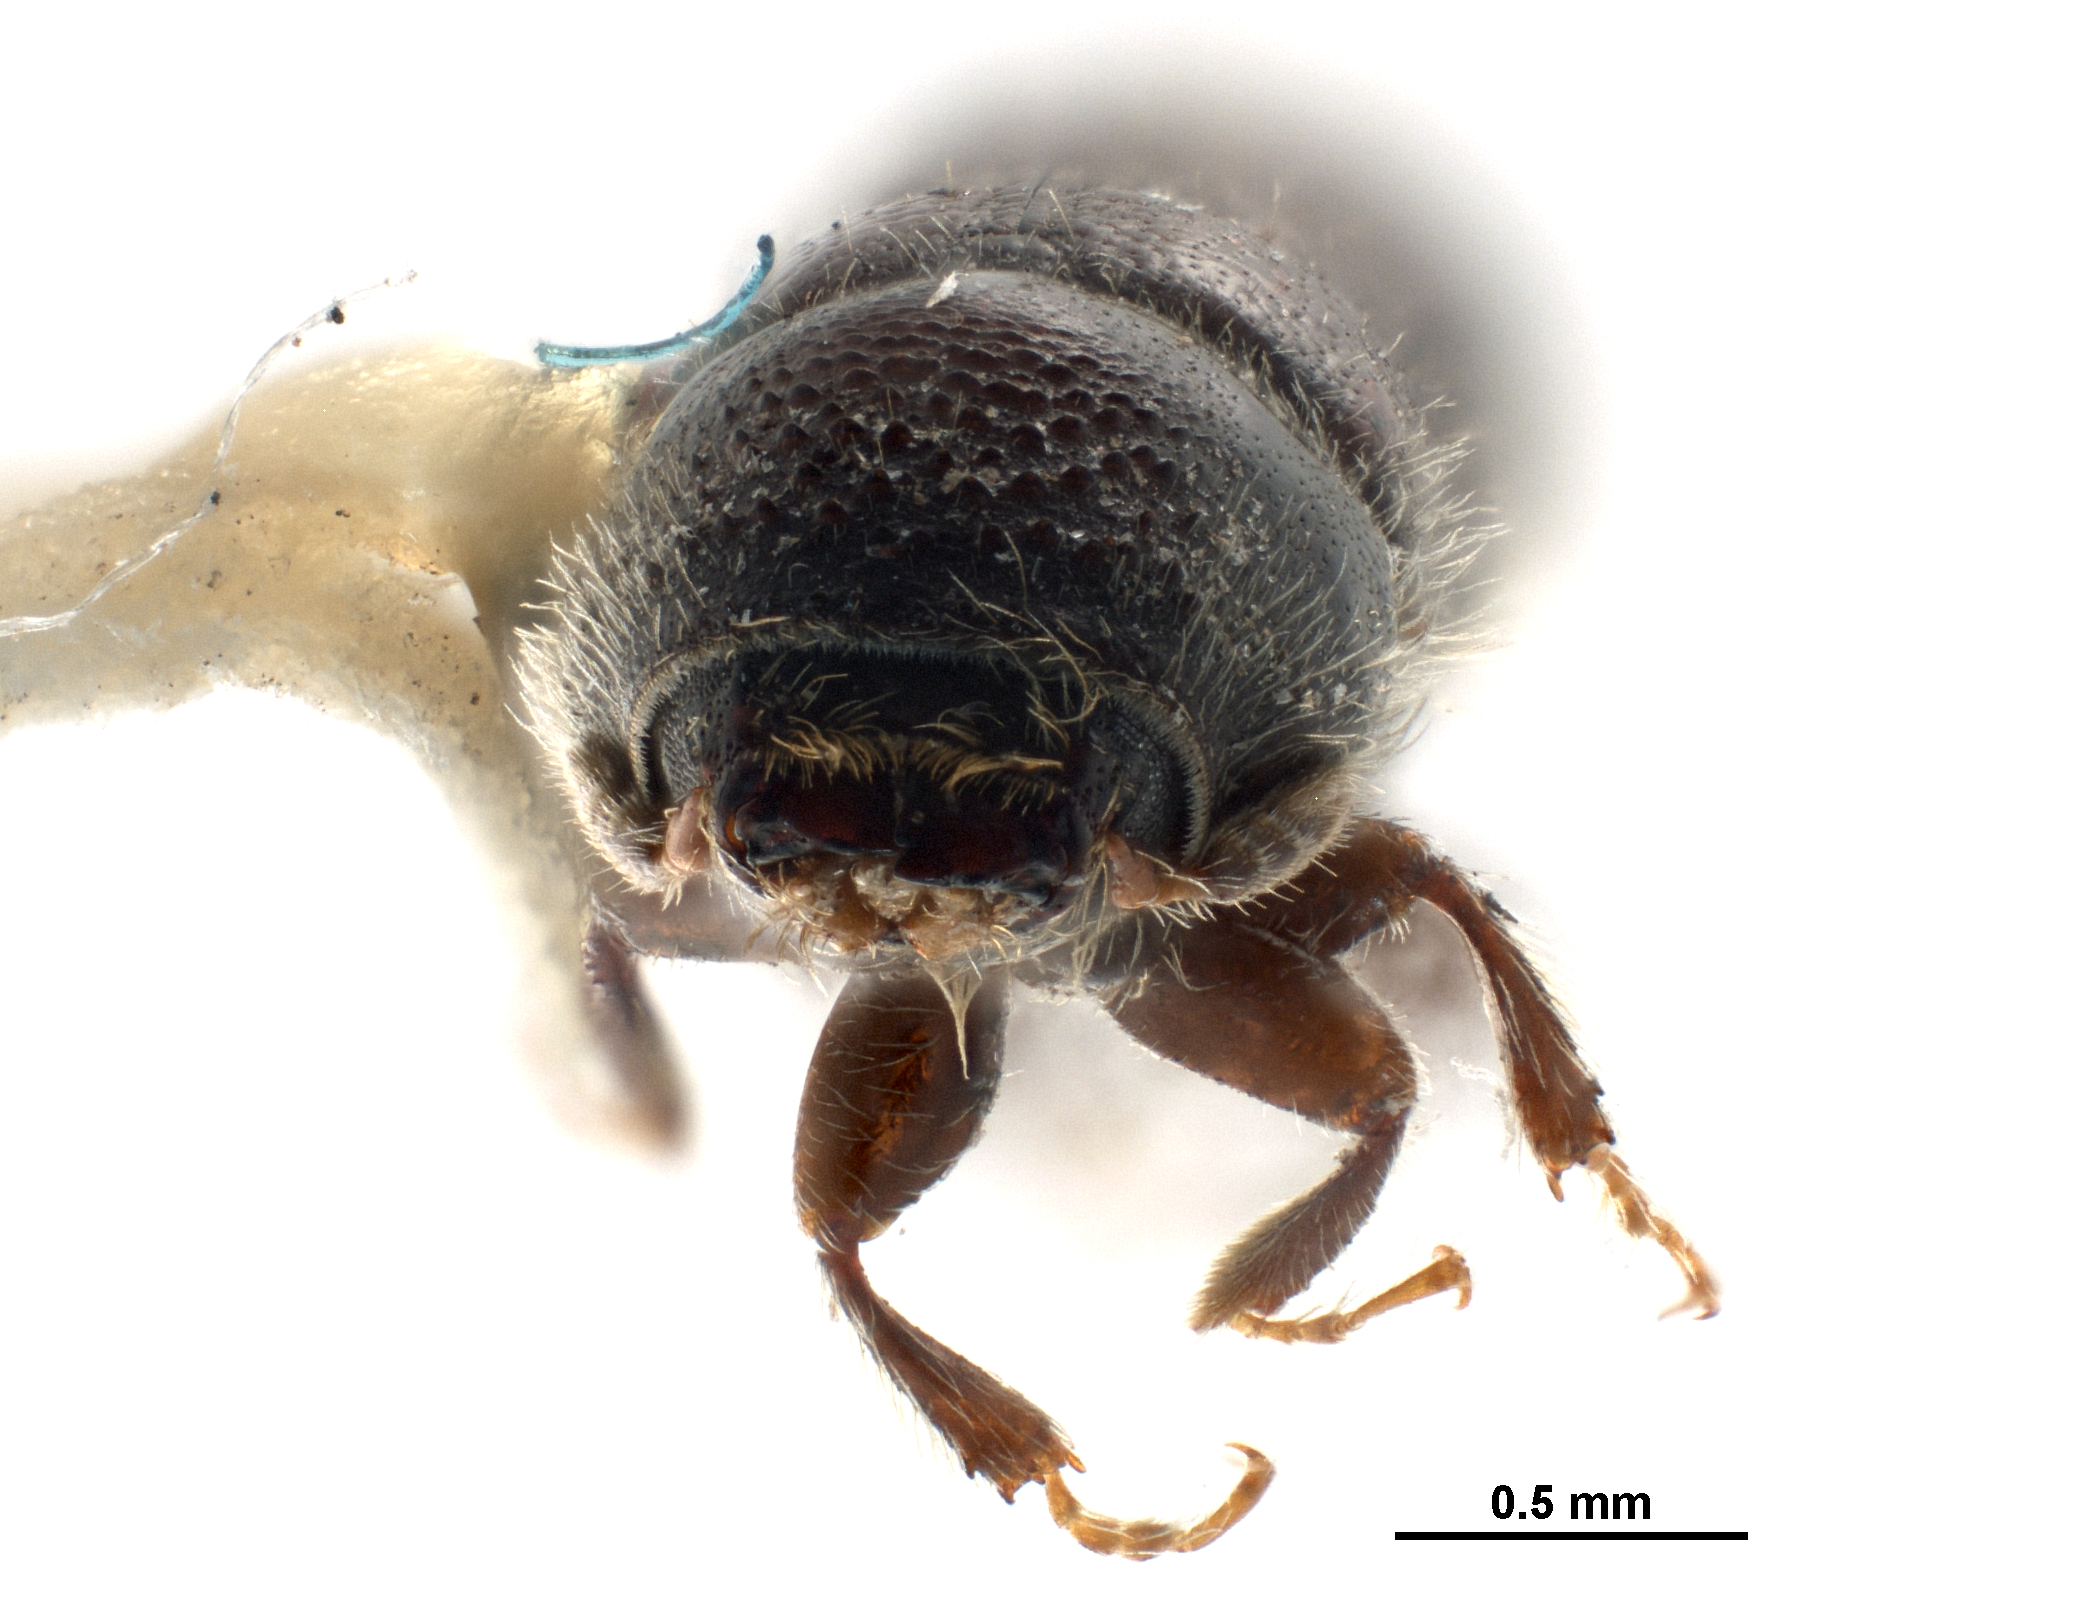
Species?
Pityoborus hirtellus
